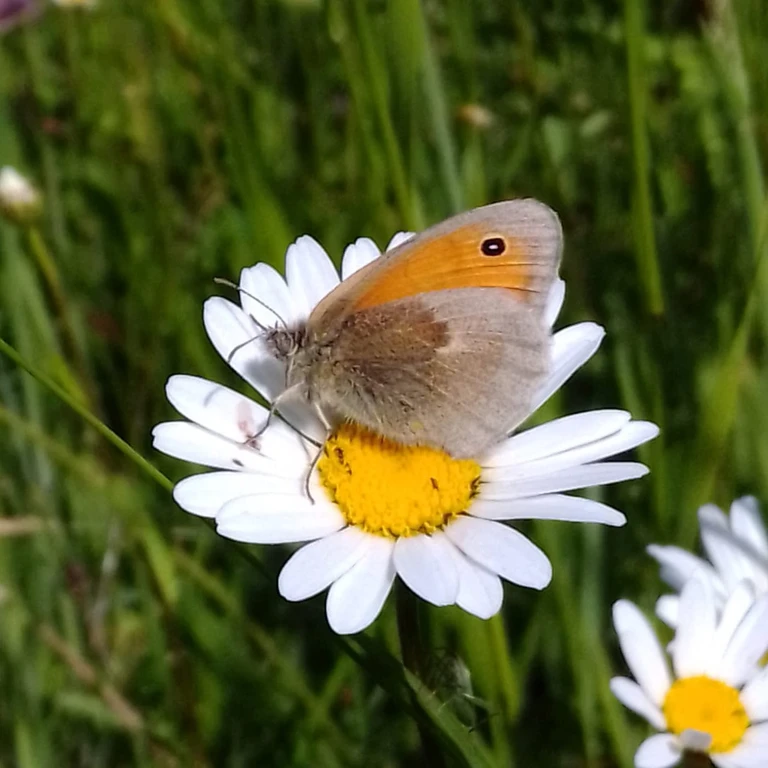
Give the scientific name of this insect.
Coenonympha pamphilus
